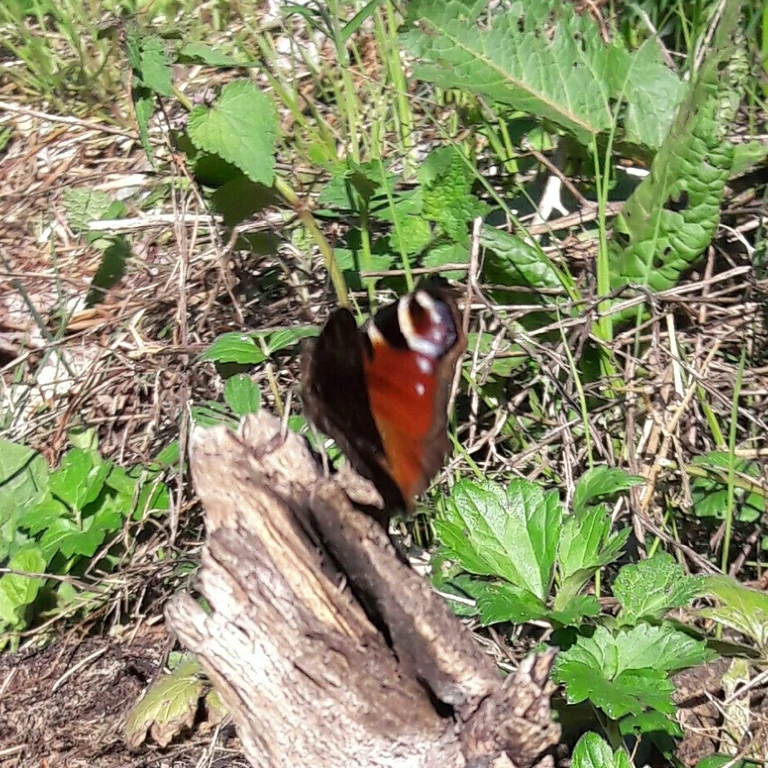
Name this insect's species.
Aglais io
